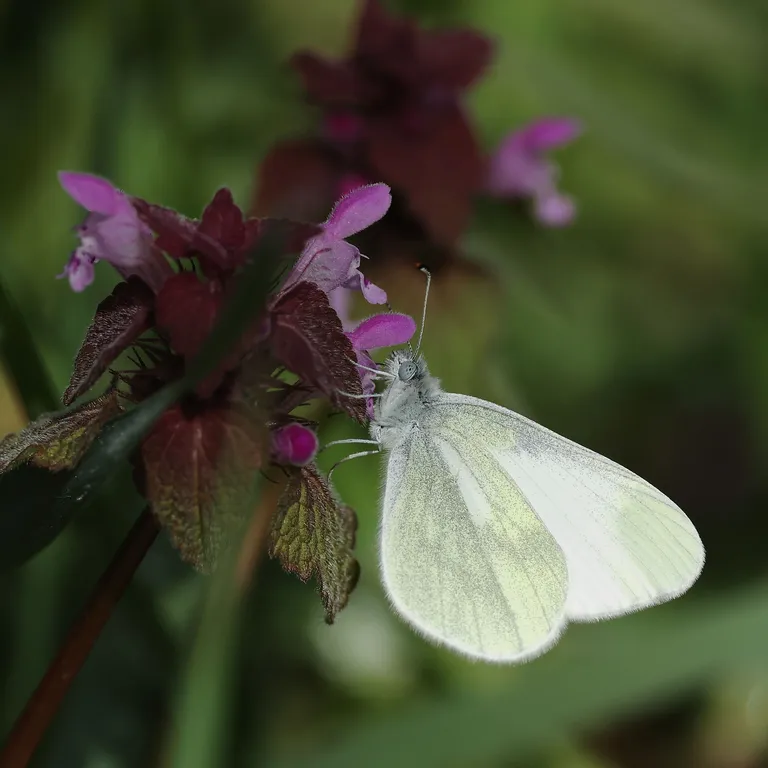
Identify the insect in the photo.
Leptidea sinapis/juvernica
